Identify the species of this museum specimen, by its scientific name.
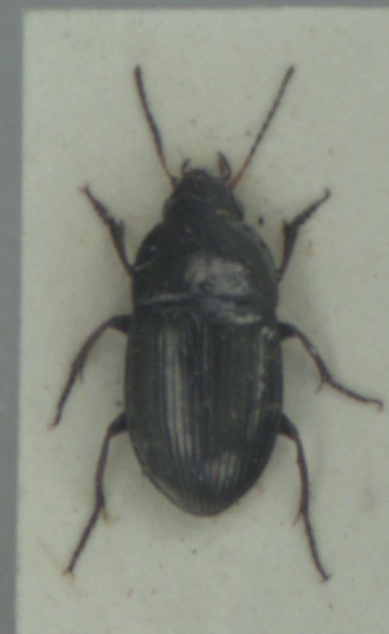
Amara convexior
